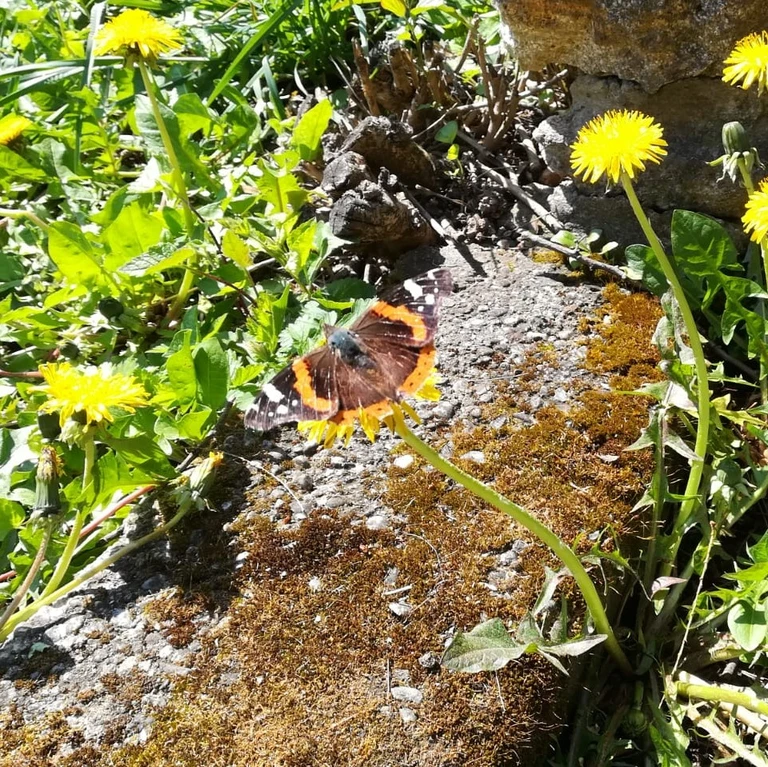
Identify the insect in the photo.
Vanessa atalanta
